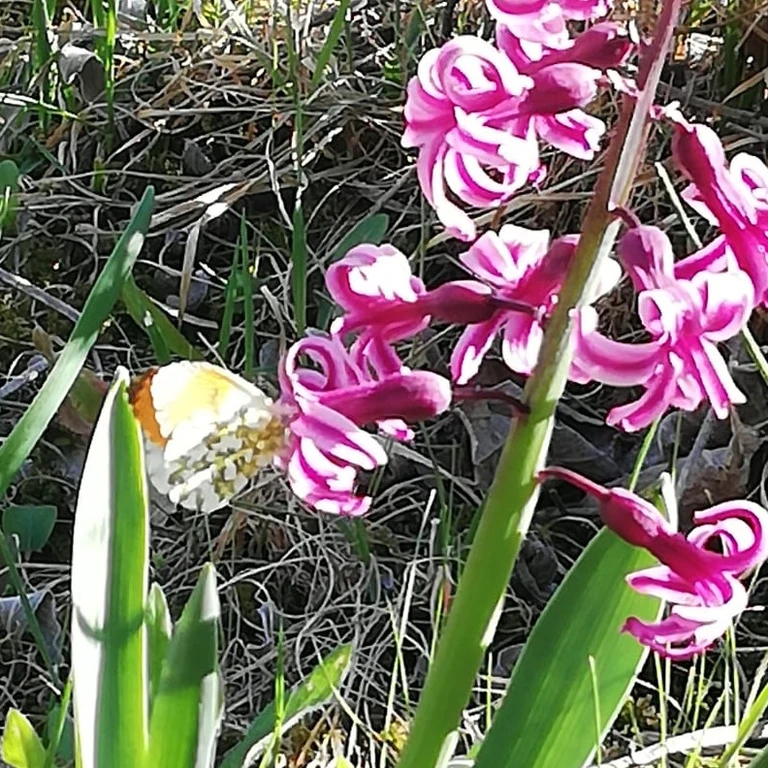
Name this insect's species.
Anthocharis cardamines
